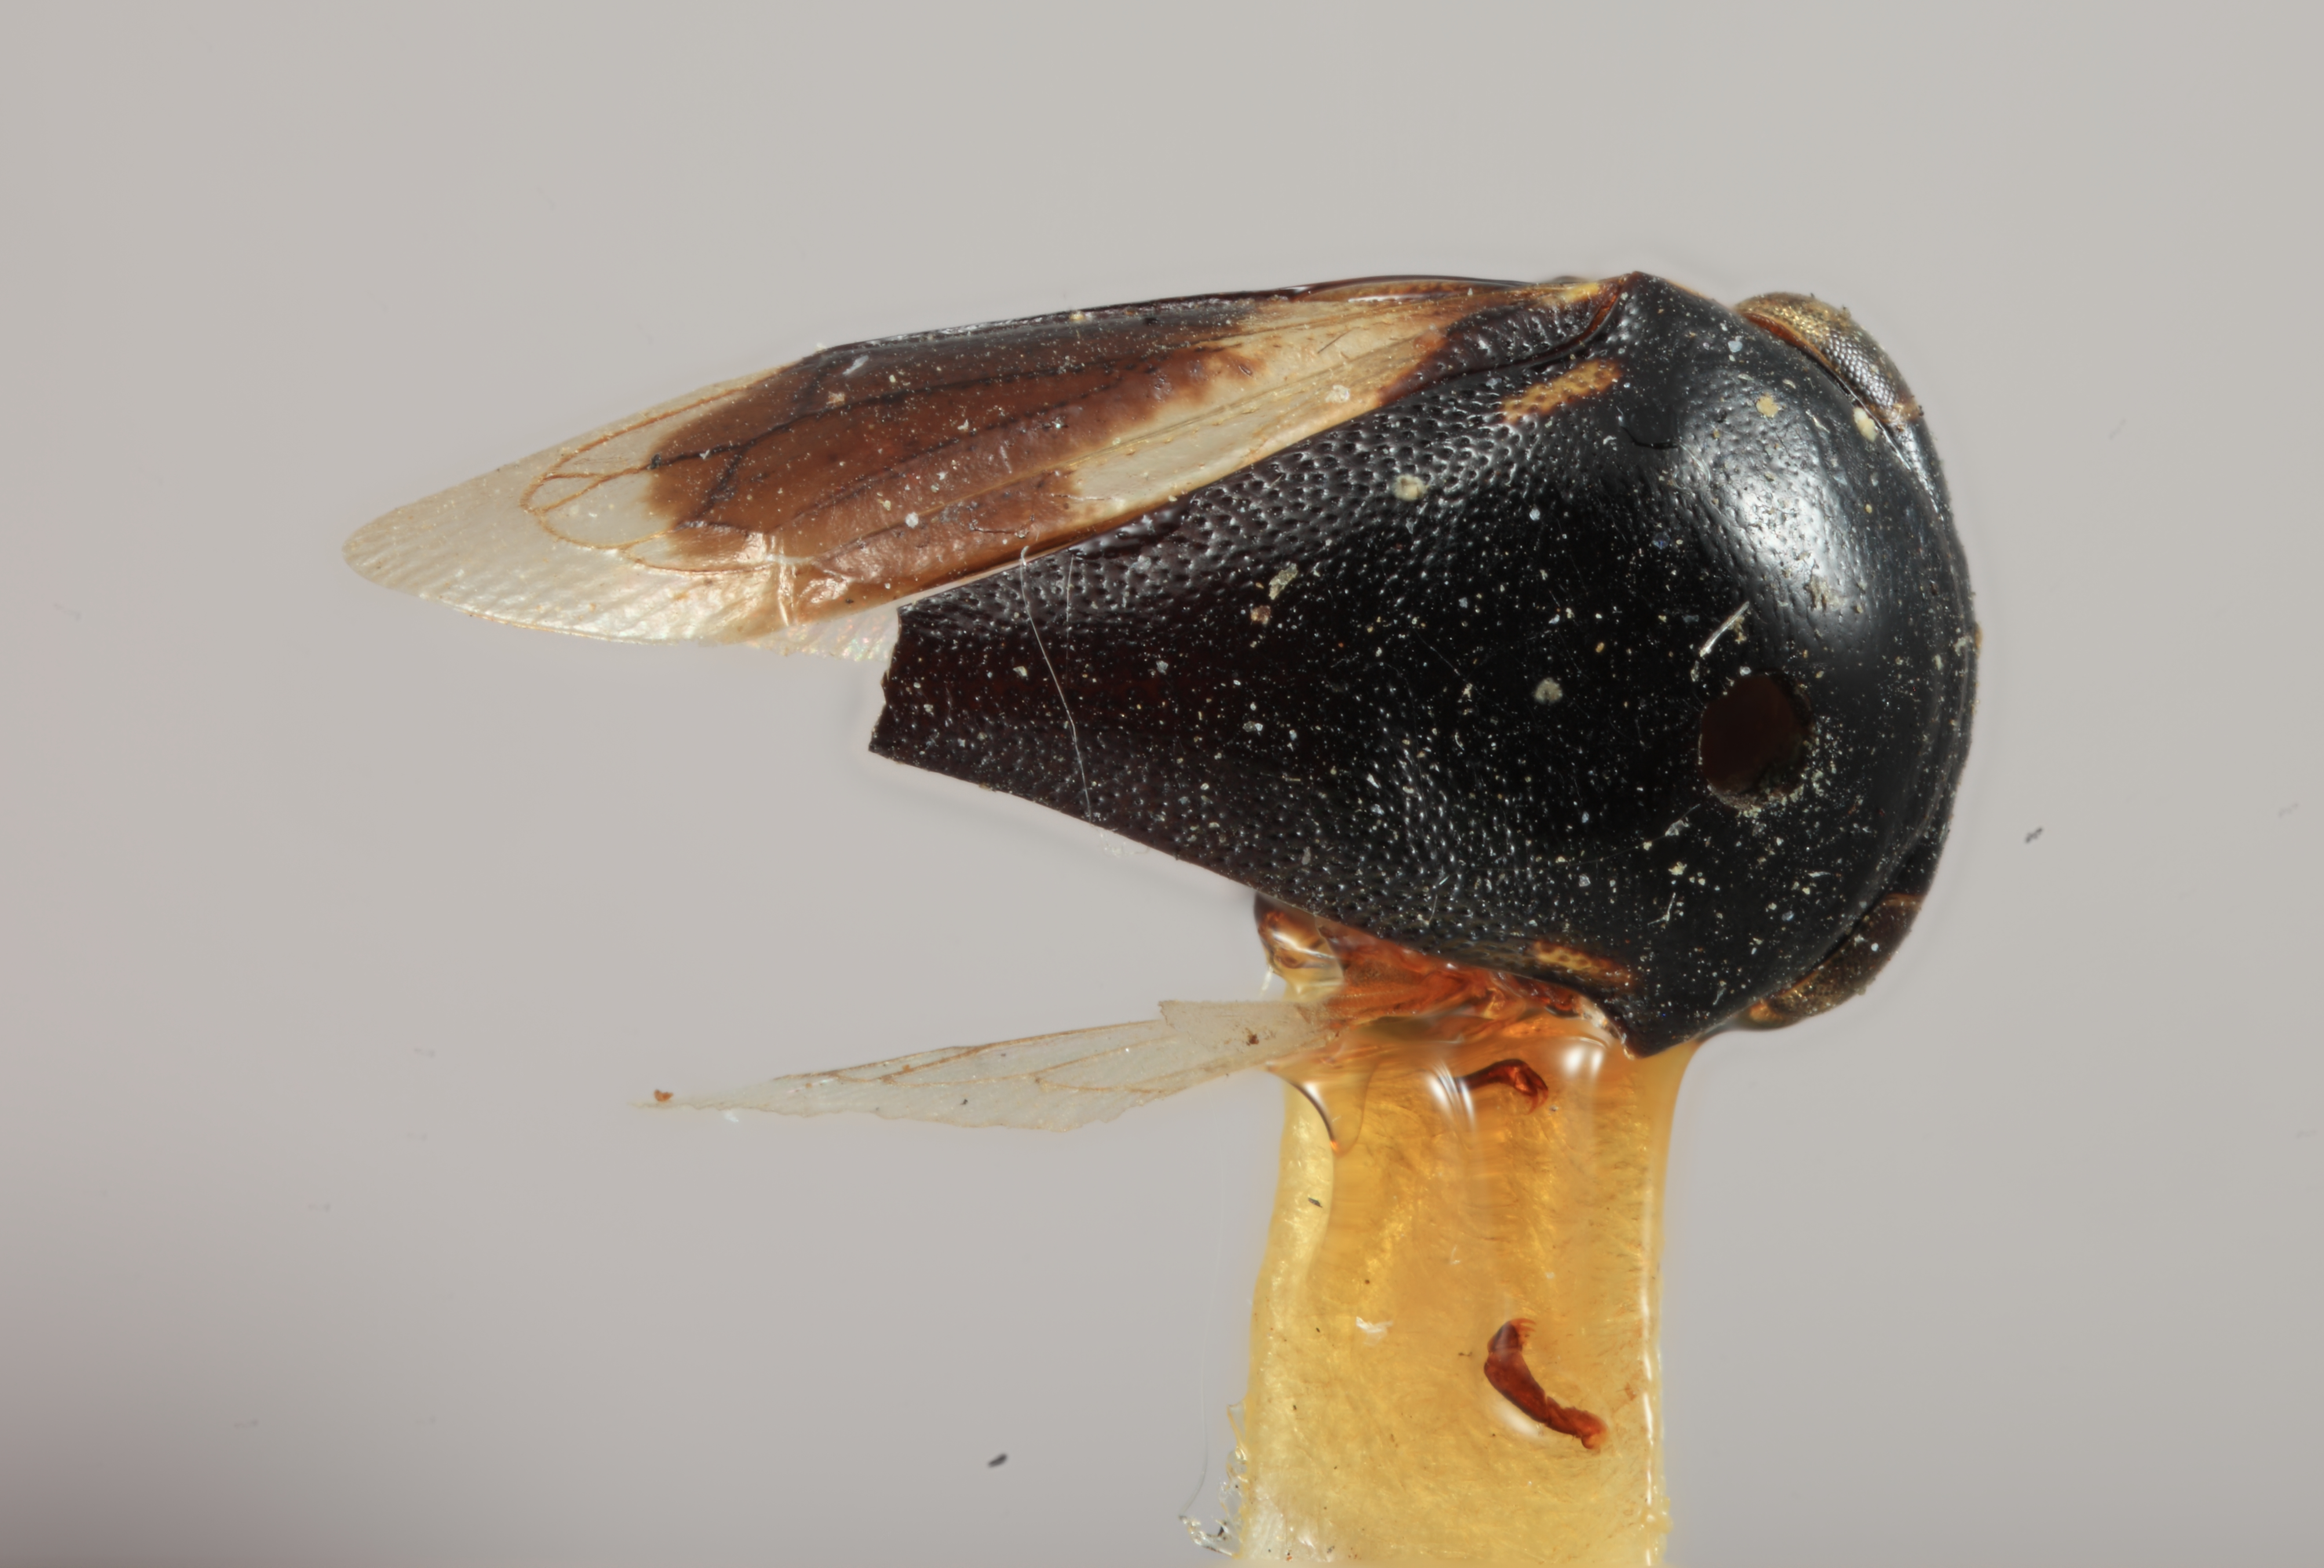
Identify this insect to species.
Micrutalis bella
